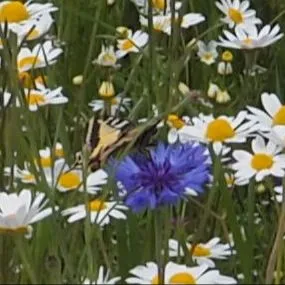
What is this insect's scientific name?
Papilio machaon
